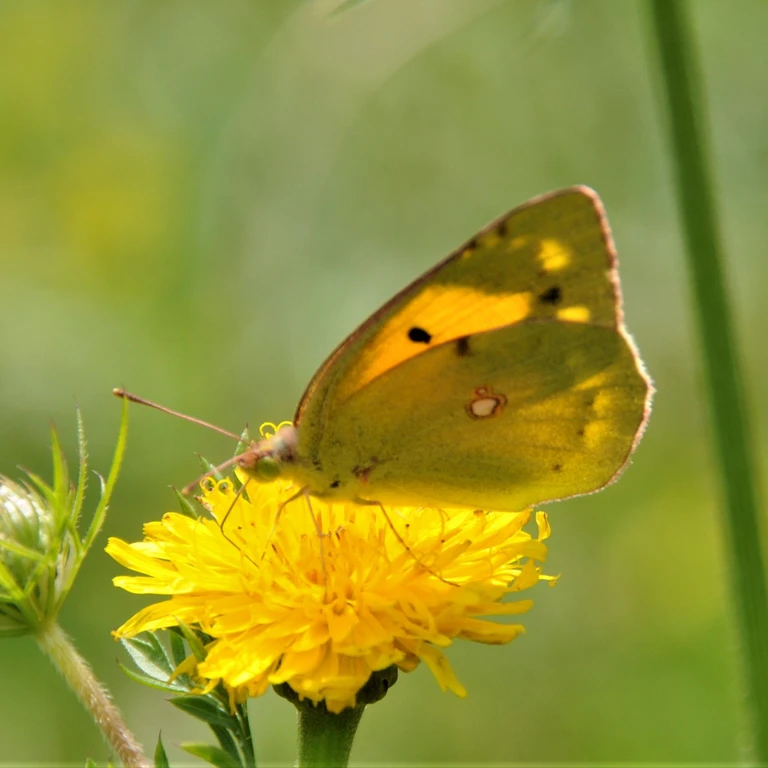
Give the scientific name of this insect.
Colias croceus
